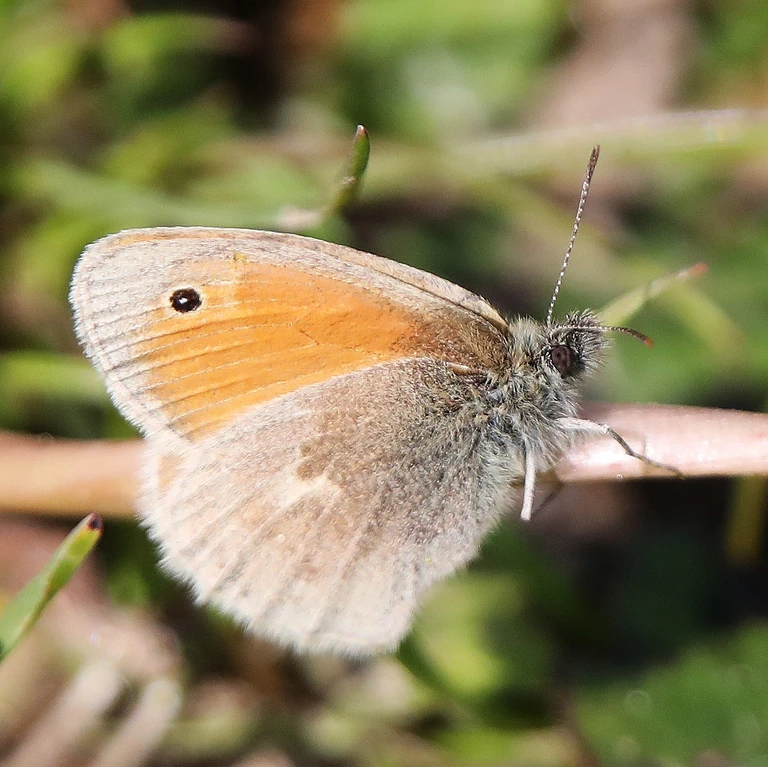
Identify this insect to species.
Coenonympha pamphilus
